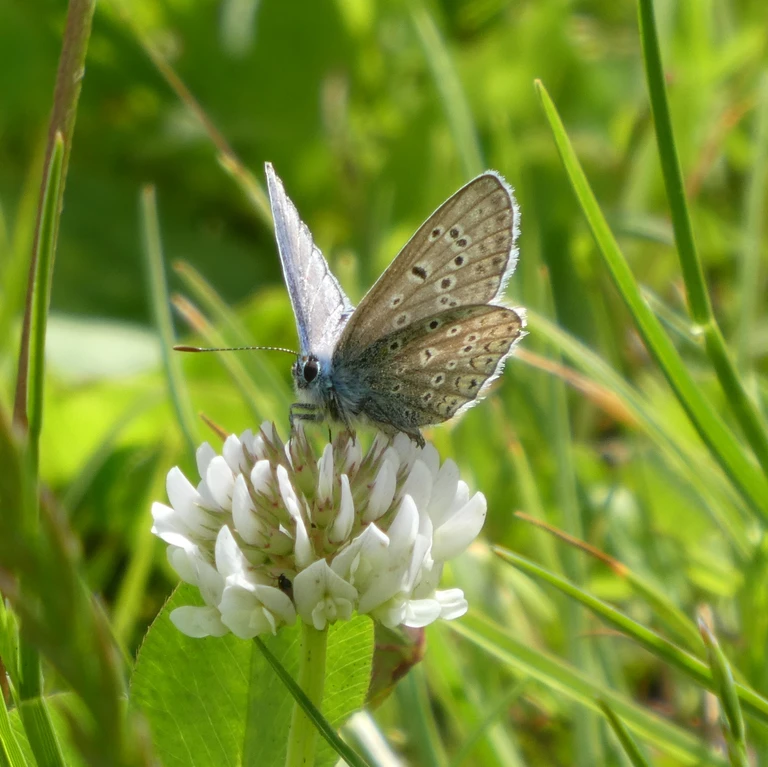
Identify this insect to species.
Polyommatus icarus
